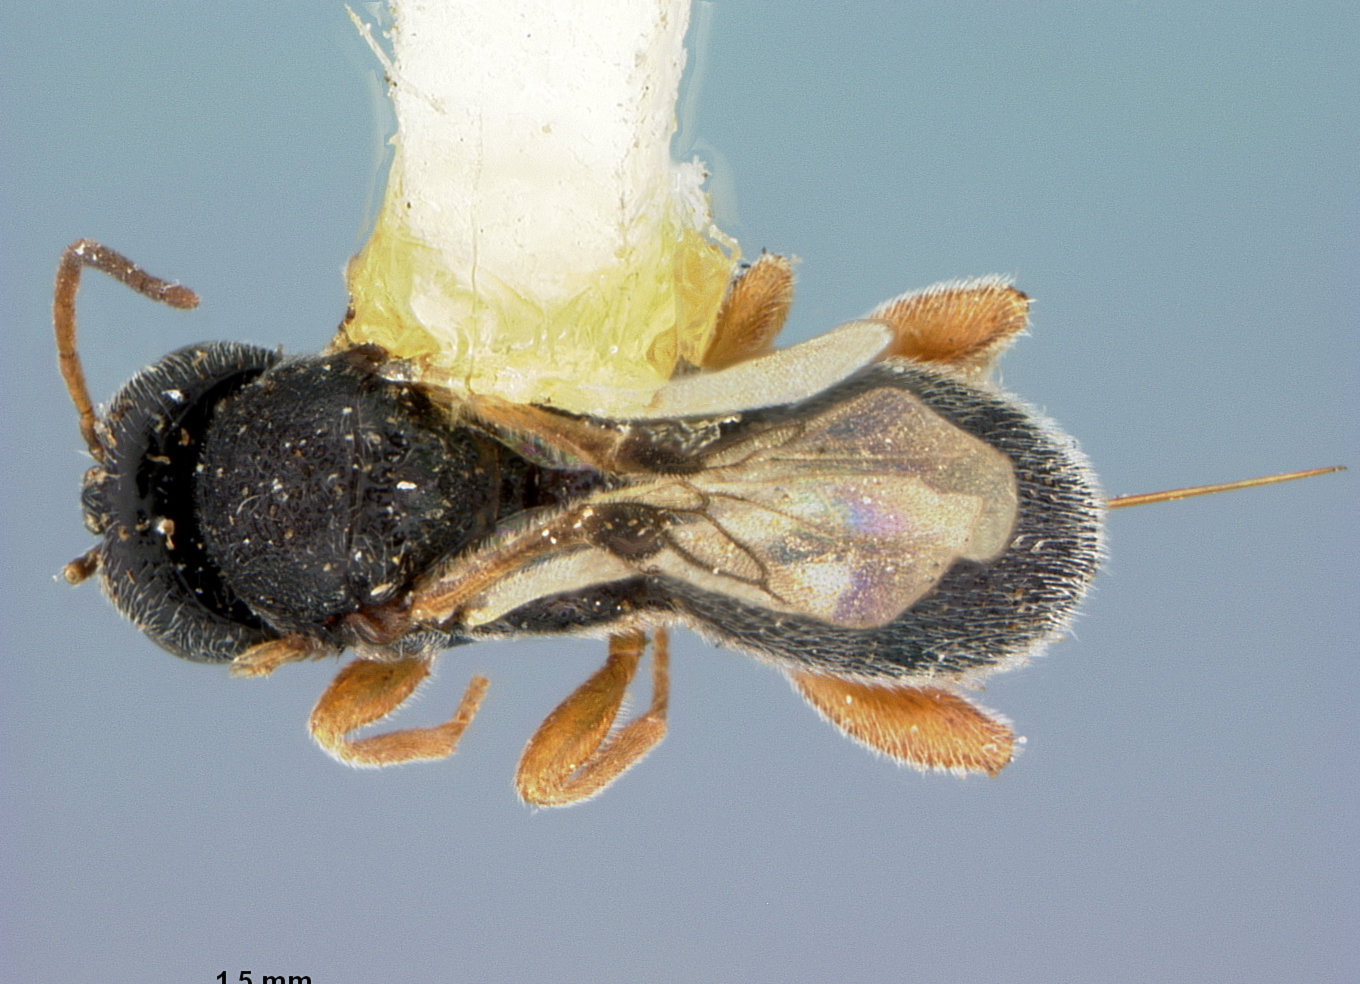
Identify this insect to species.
Urosigalphus salsola
